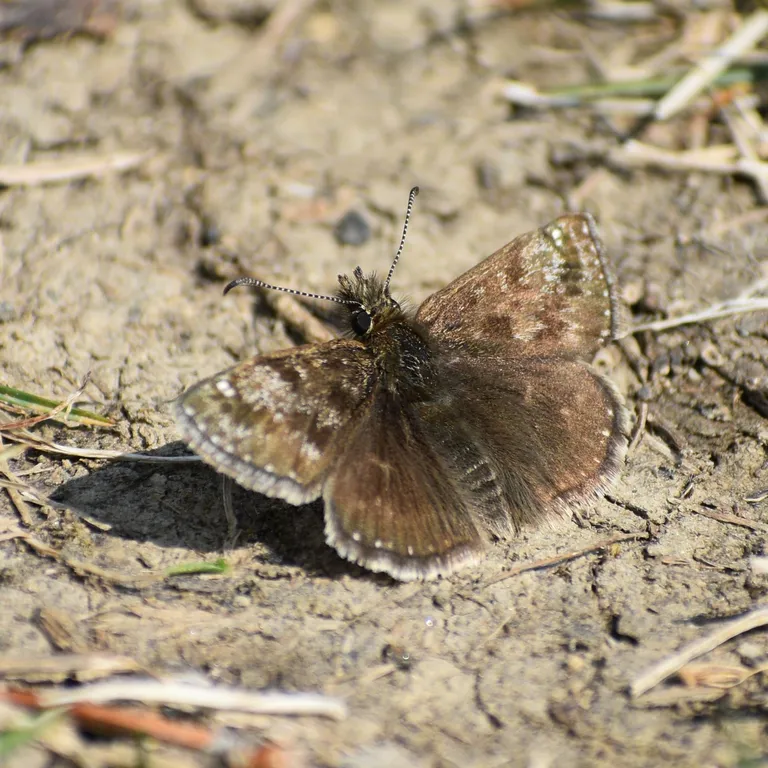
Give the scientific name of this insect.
Erynnis tages
